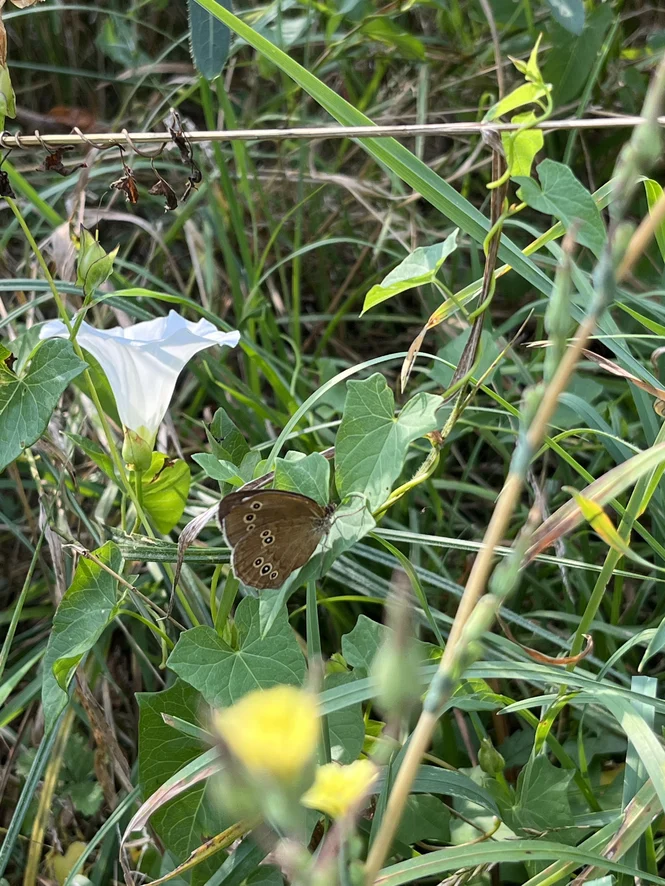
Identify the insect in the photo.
Aphantopus hyperantus
